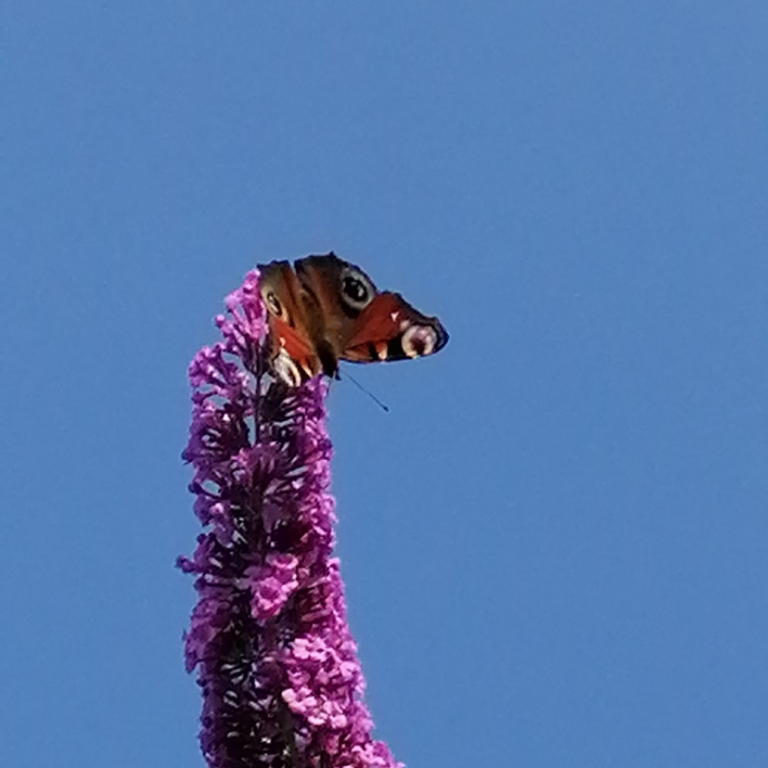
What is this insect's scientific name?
Aglais io
